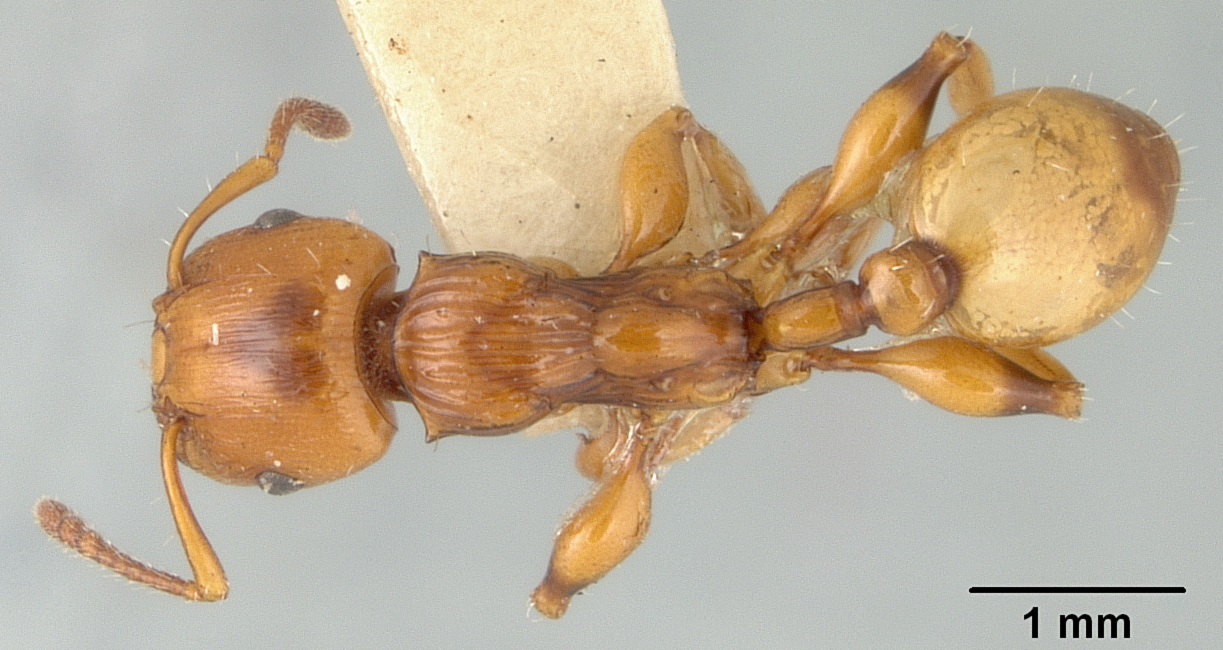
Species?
Podomyrma basalis
